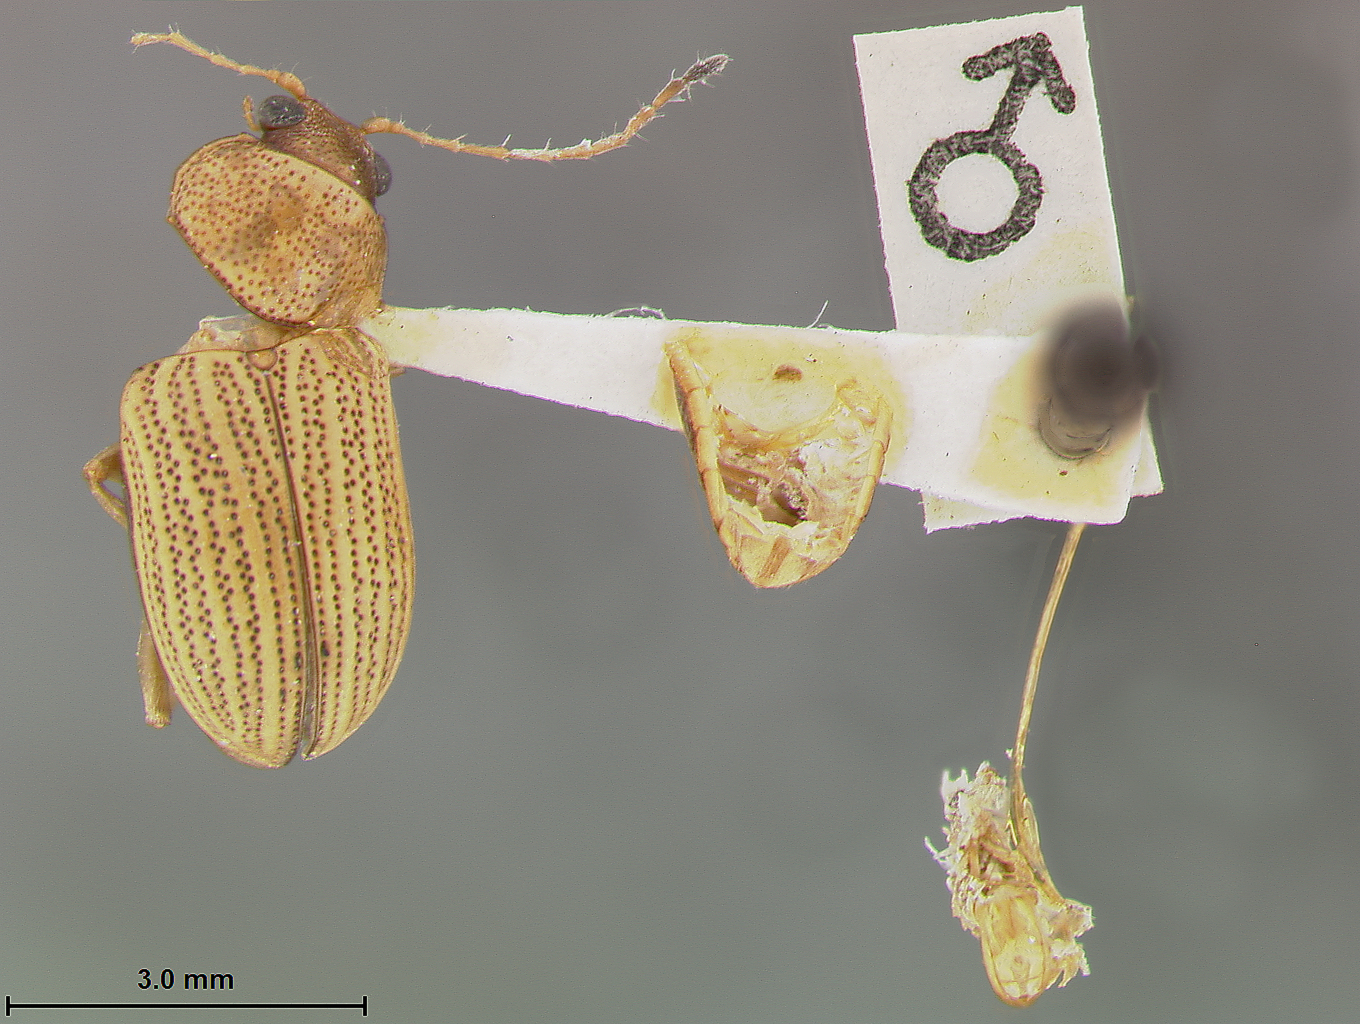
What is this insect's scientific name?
Colaspis crinicornis
